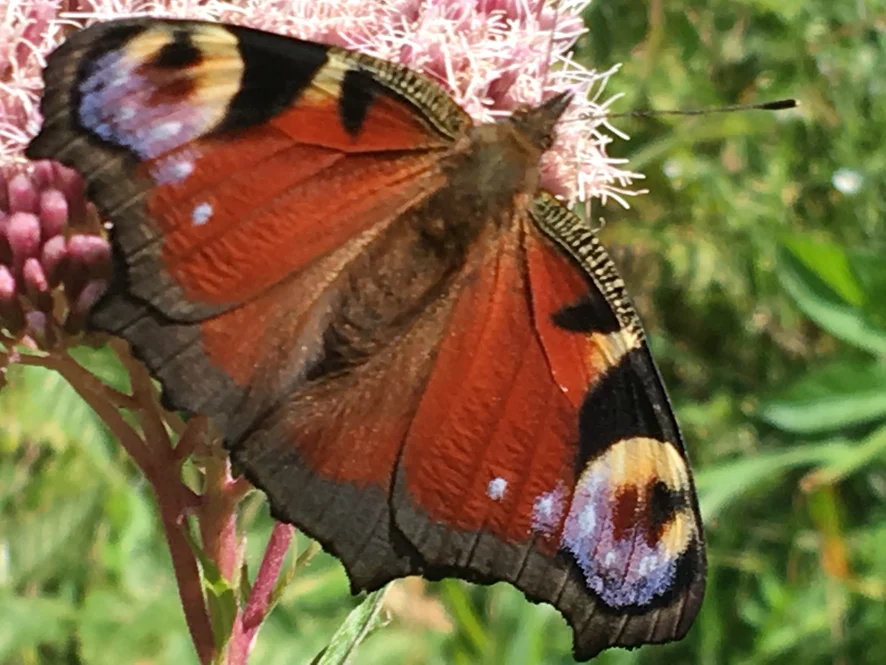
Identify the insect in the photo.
Aglais io
